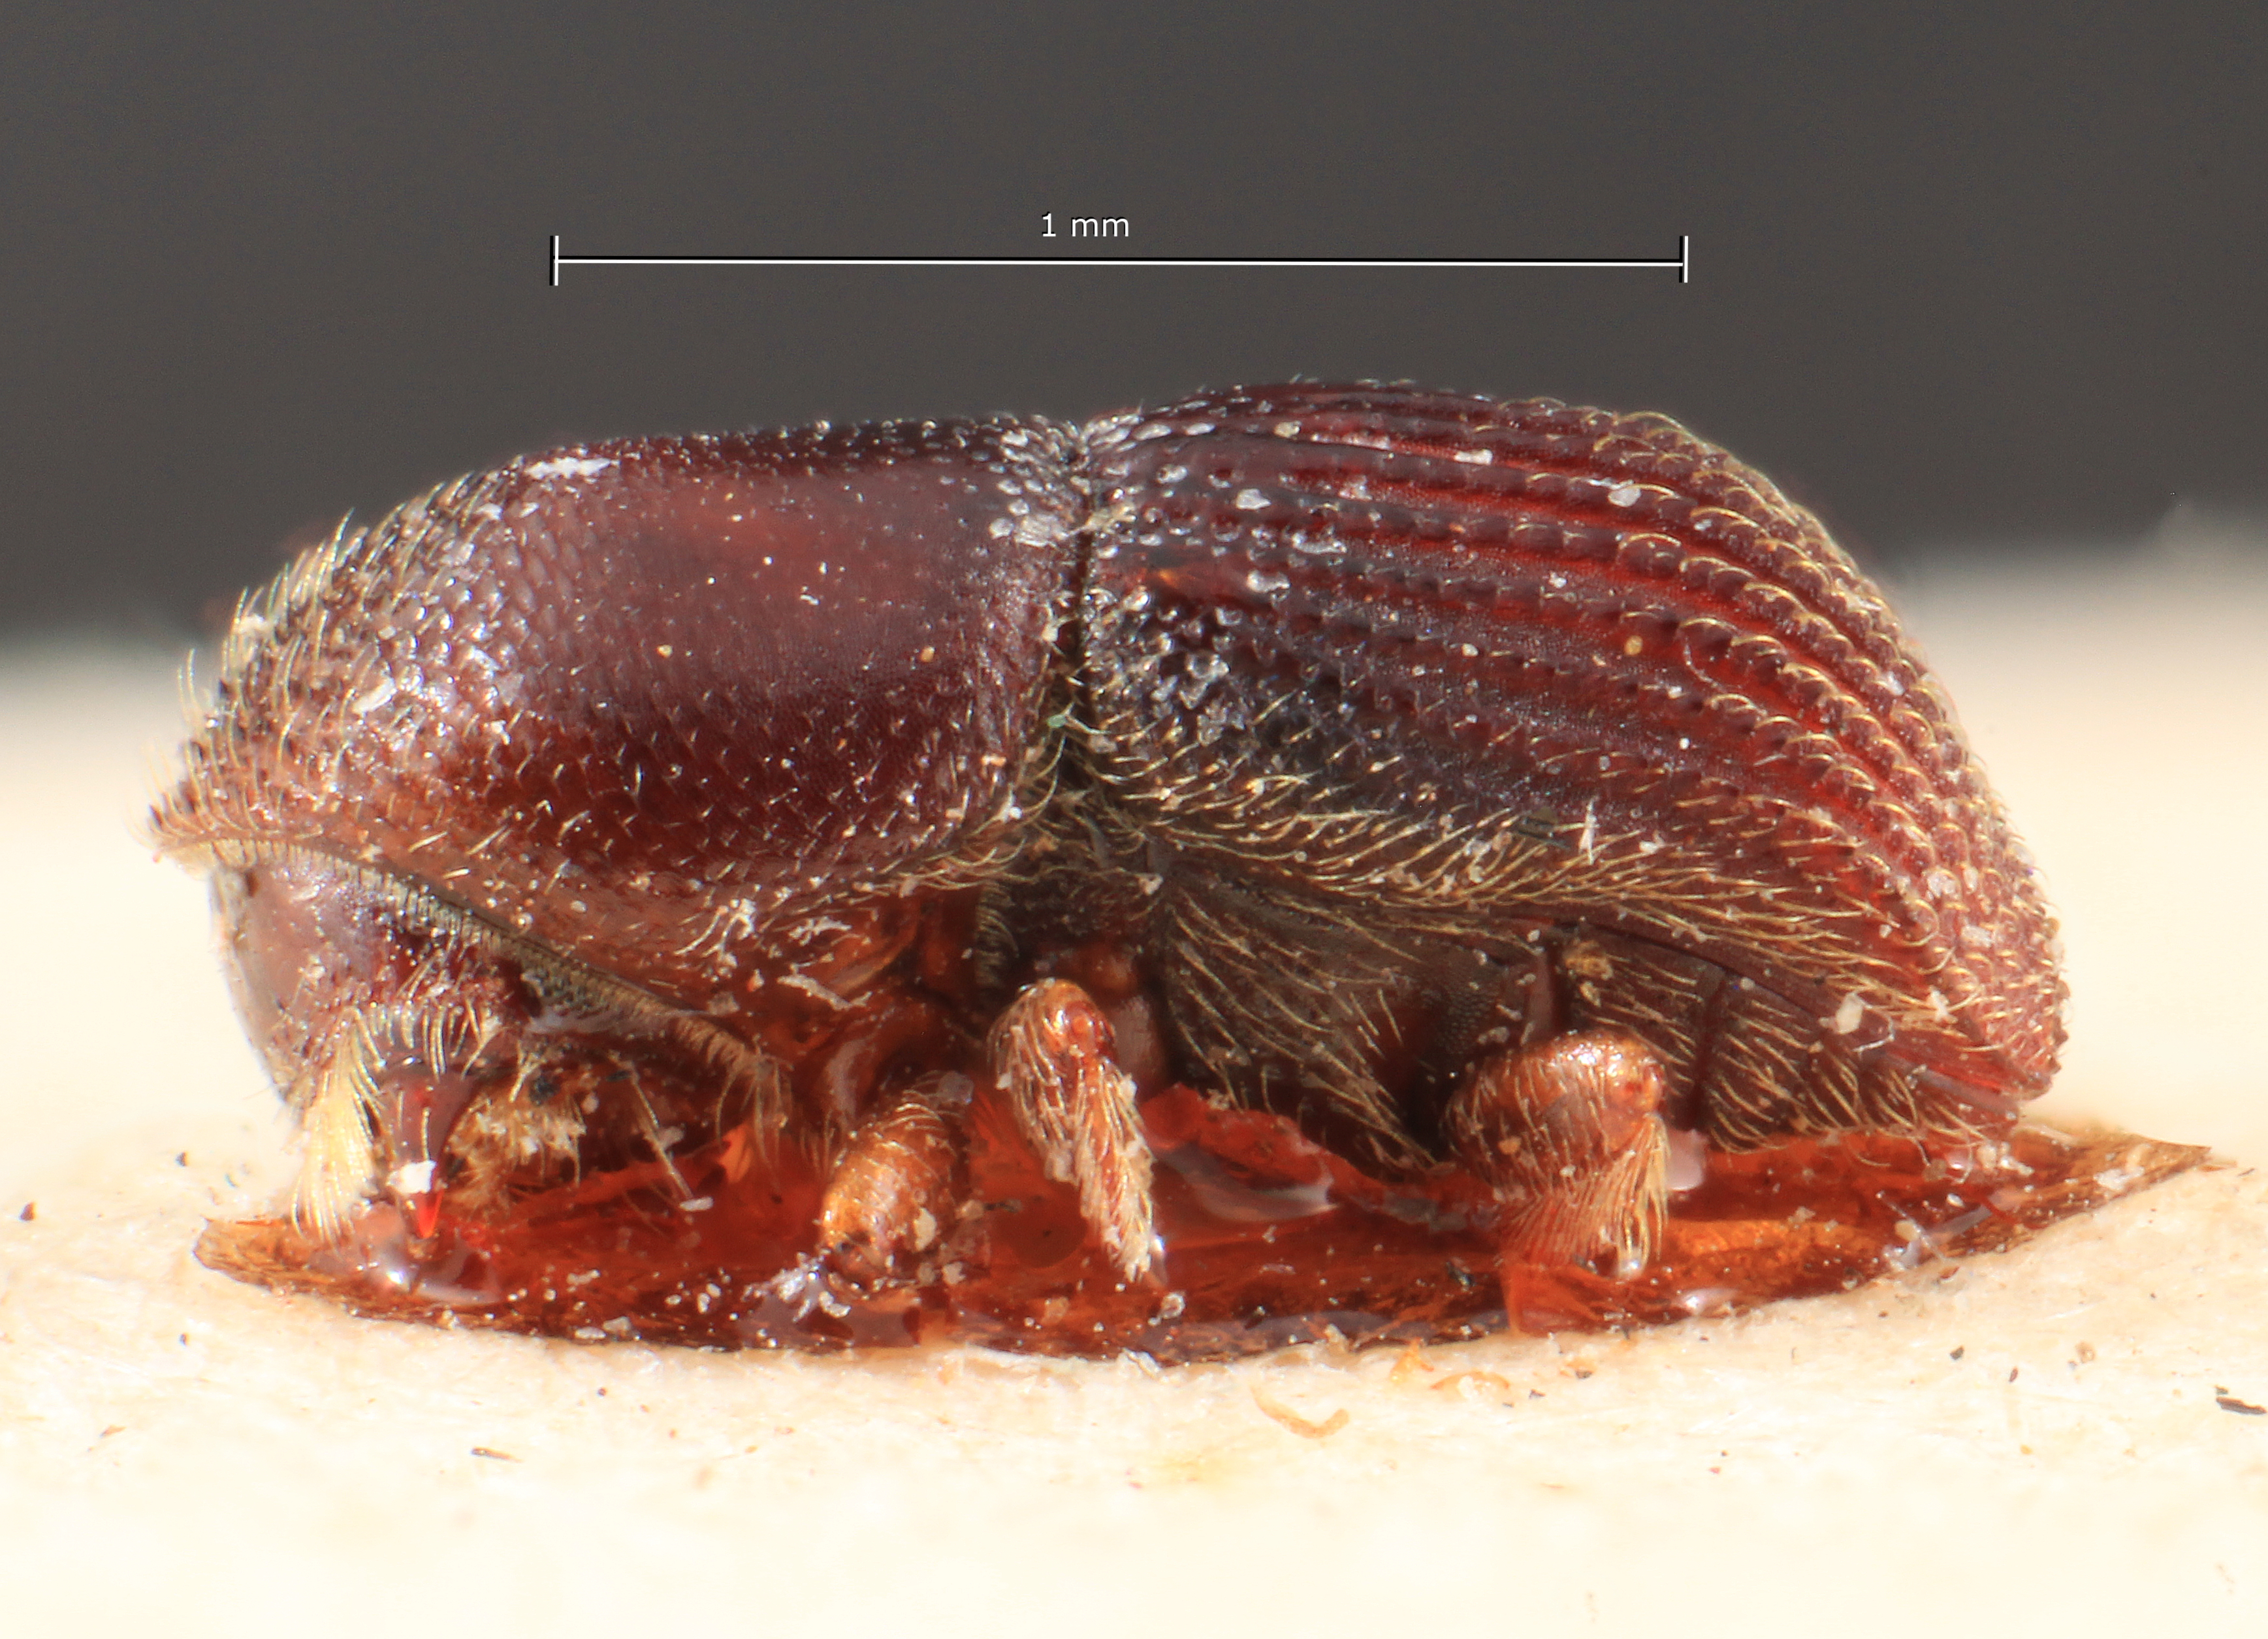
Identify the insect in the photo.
Webbia confinis
